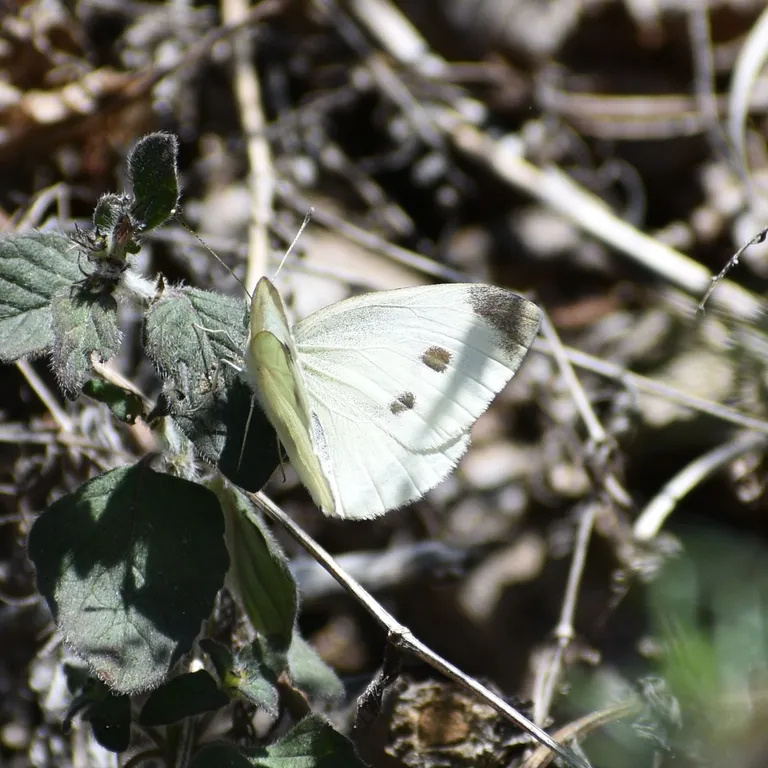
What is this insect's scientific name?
Pieris rapae
